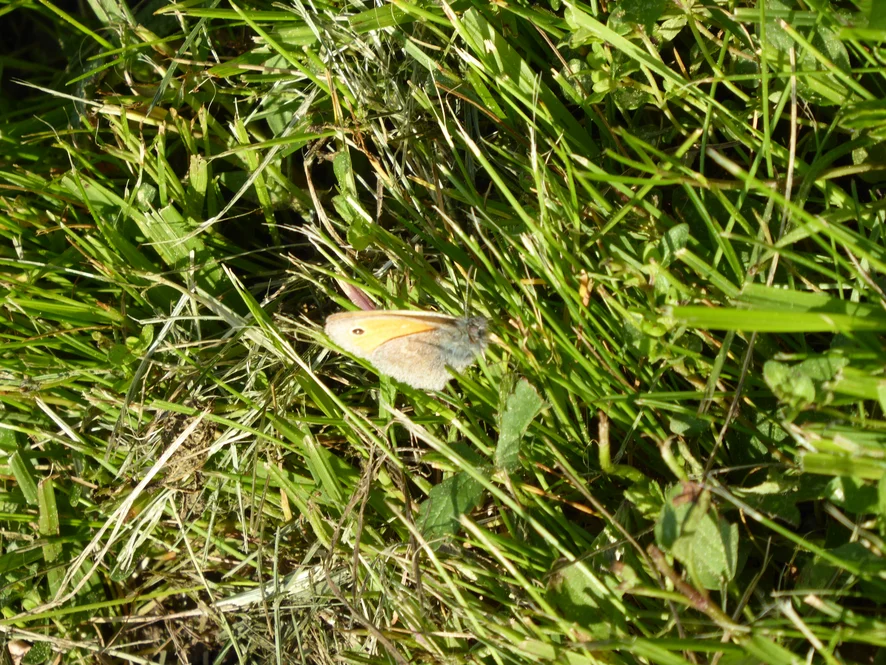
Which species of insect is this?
Coenonympha pamphilus
